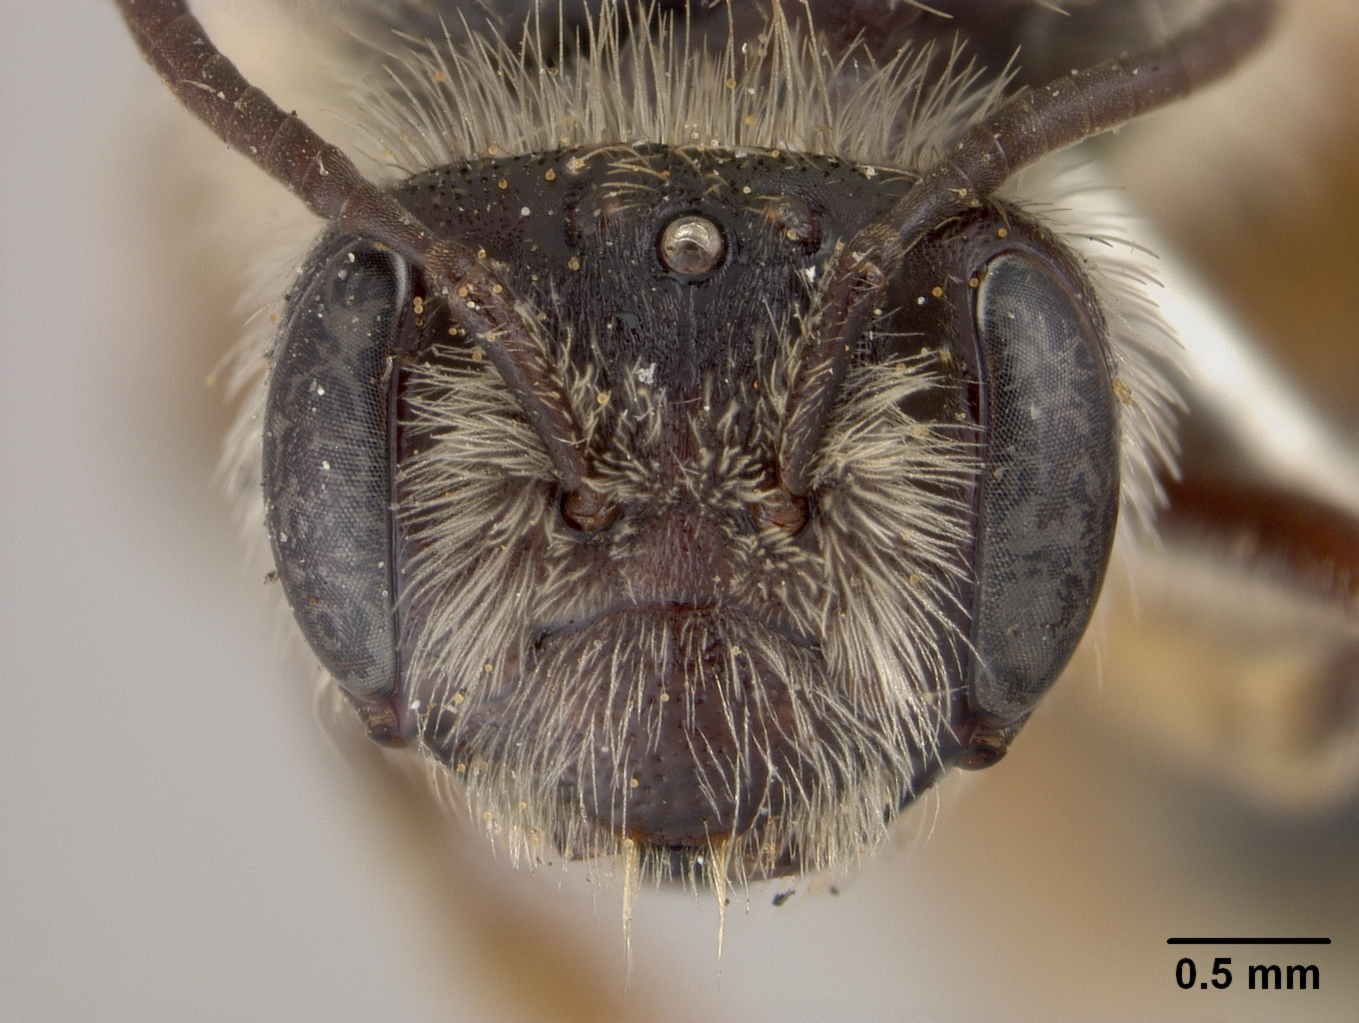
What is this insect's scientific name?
Andrena xanthigera
